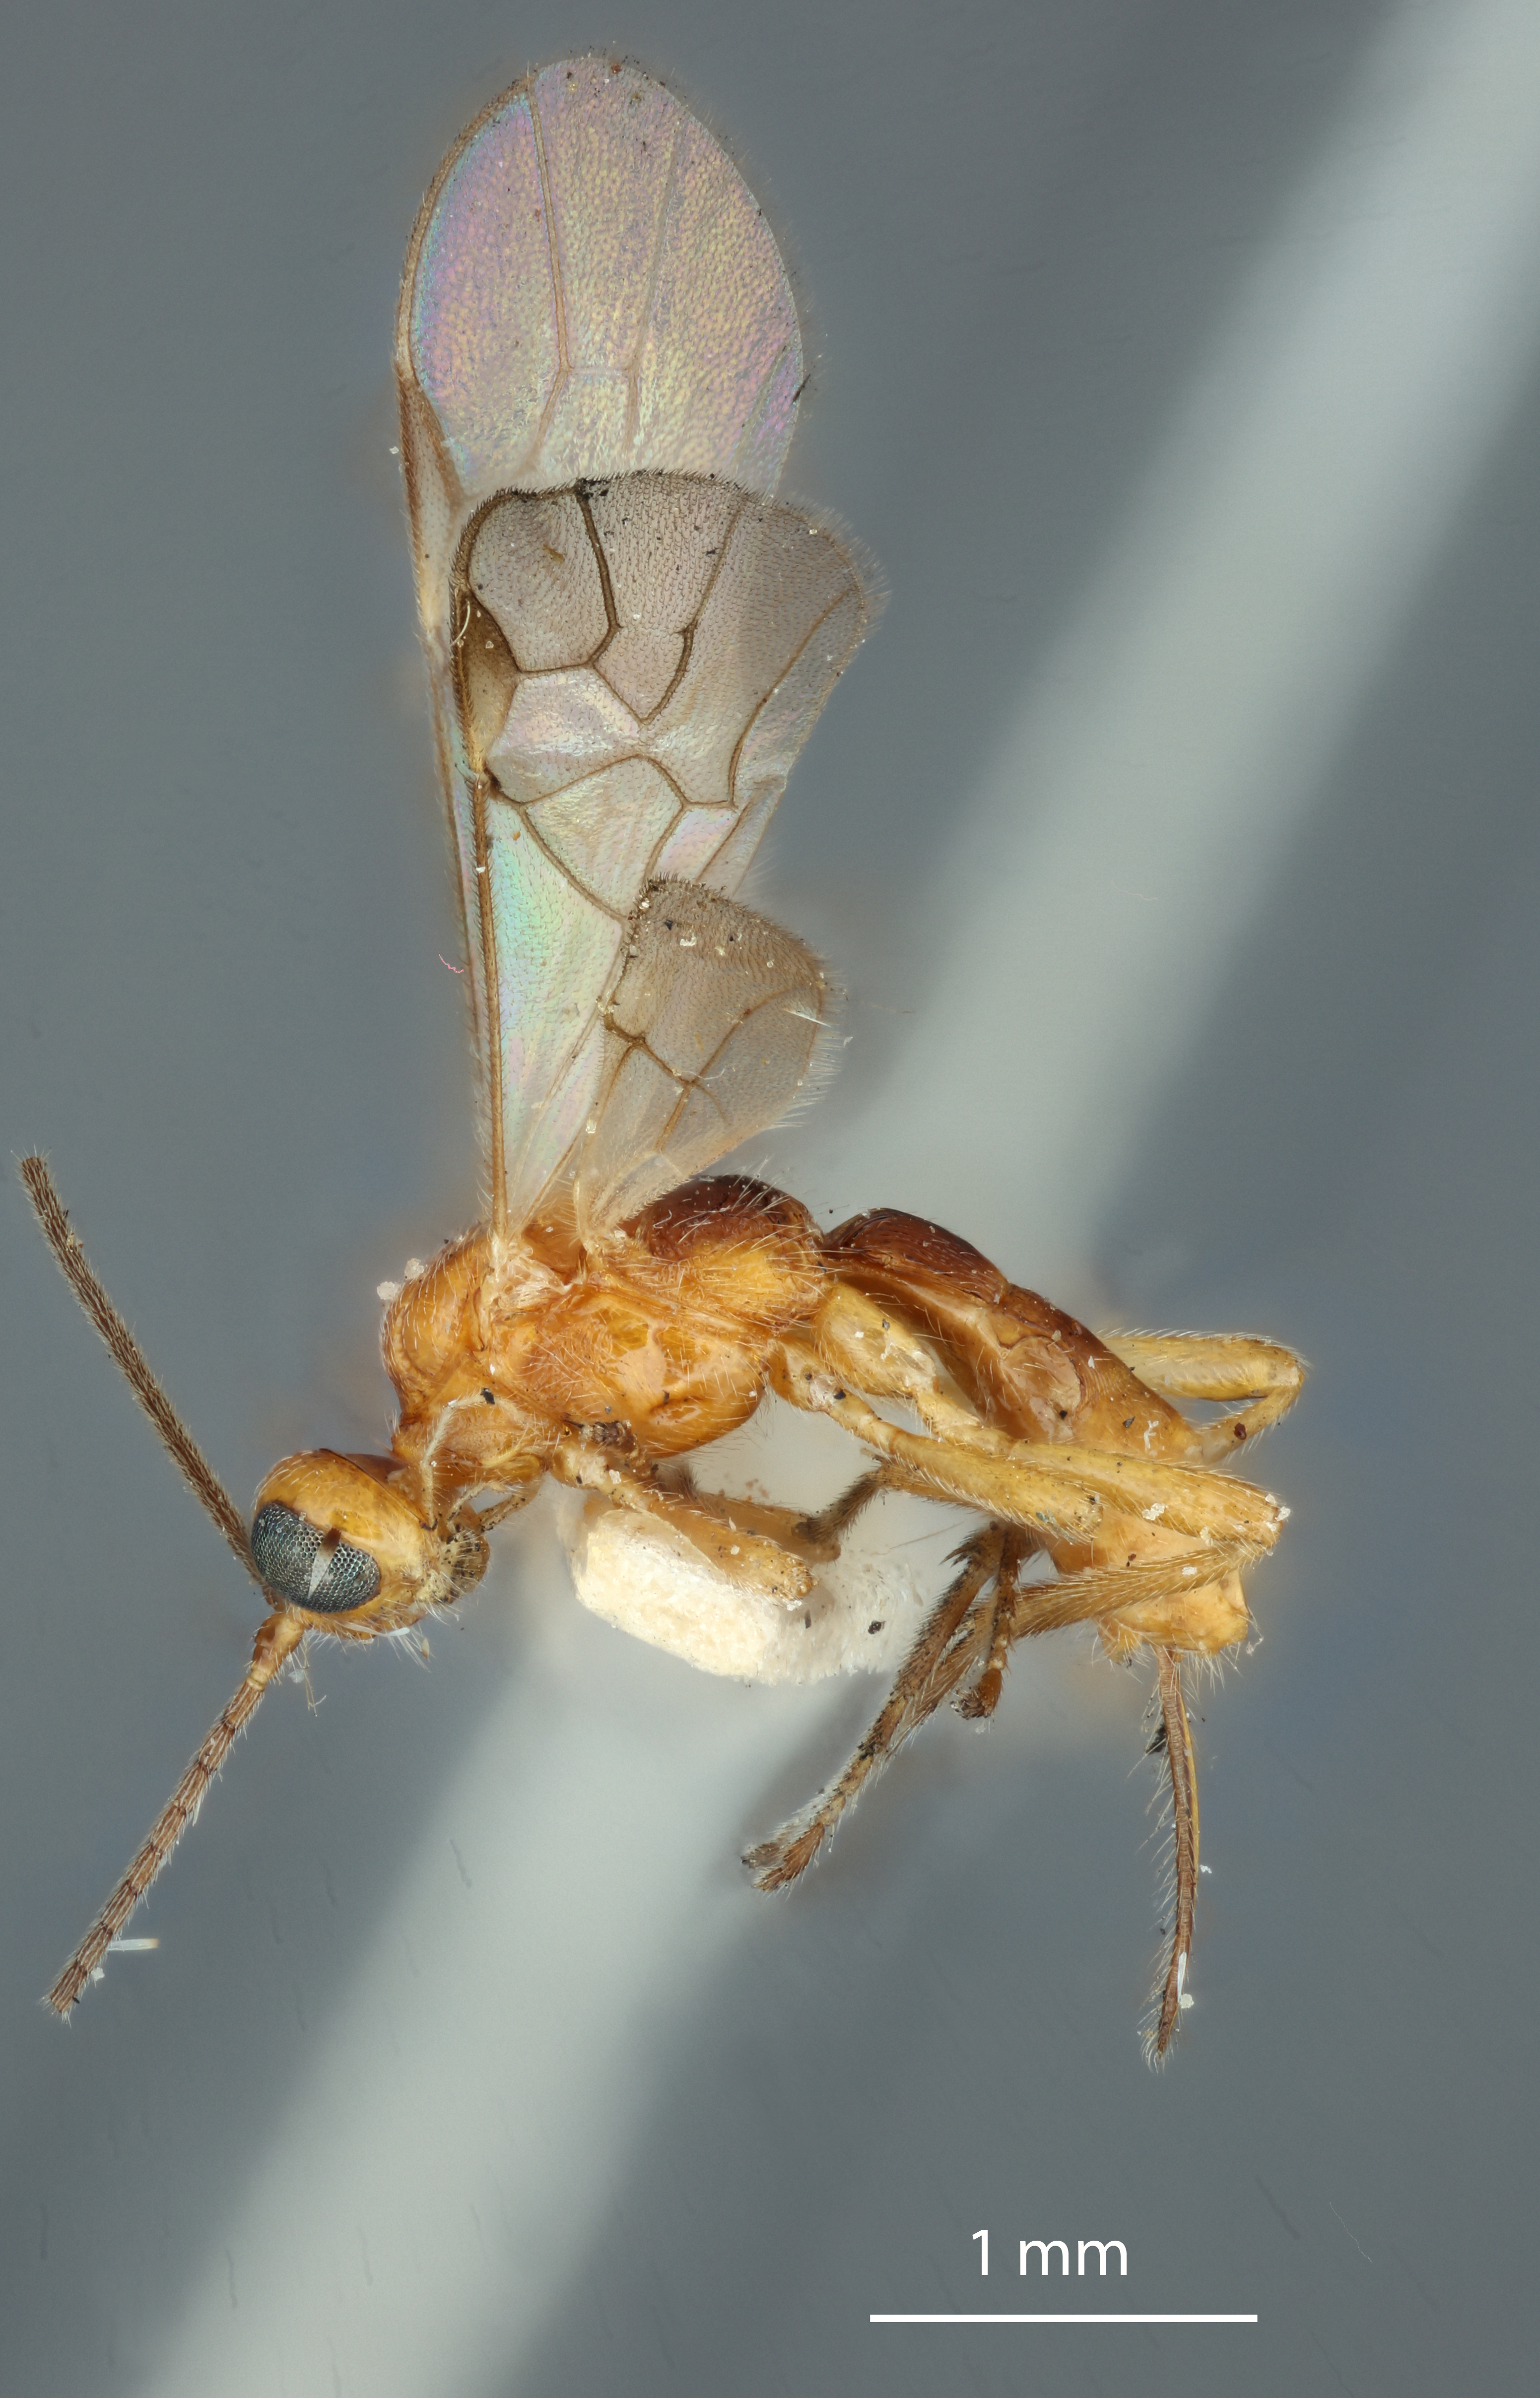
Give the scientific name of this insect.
Clinocentrus tarsalis
